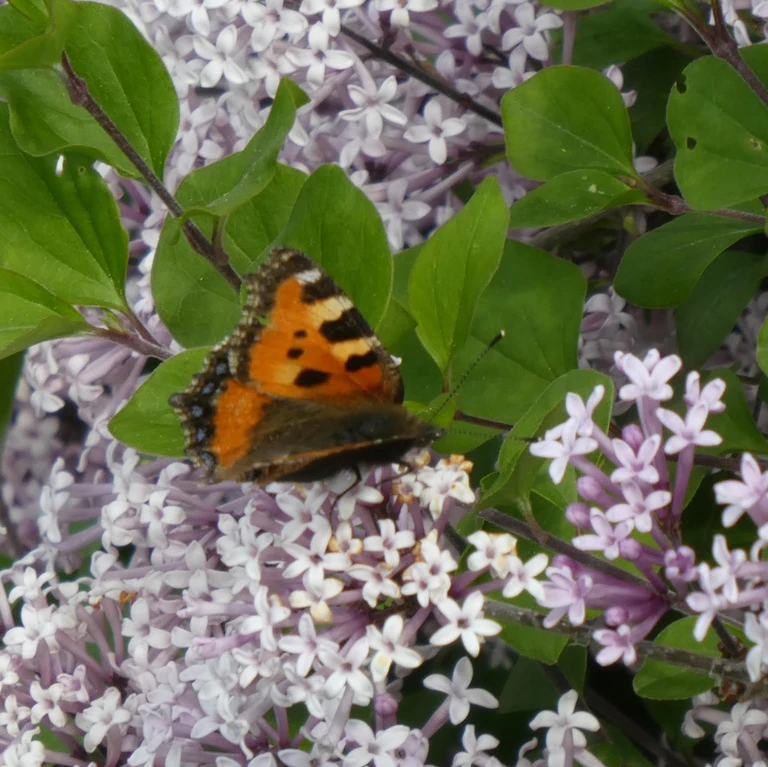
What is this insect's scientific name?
Aglais urticae
